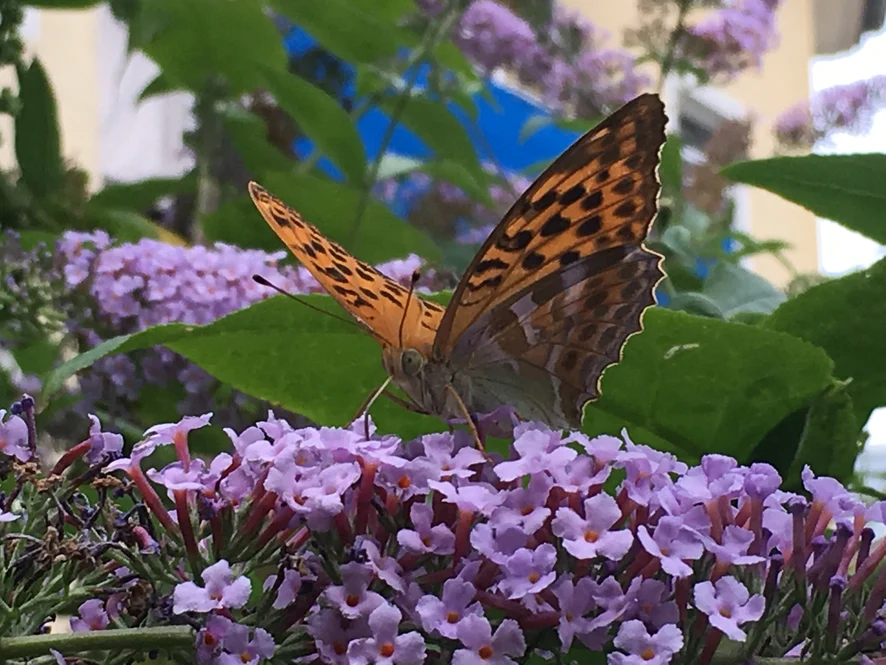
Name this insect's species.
Argynnis paphia
